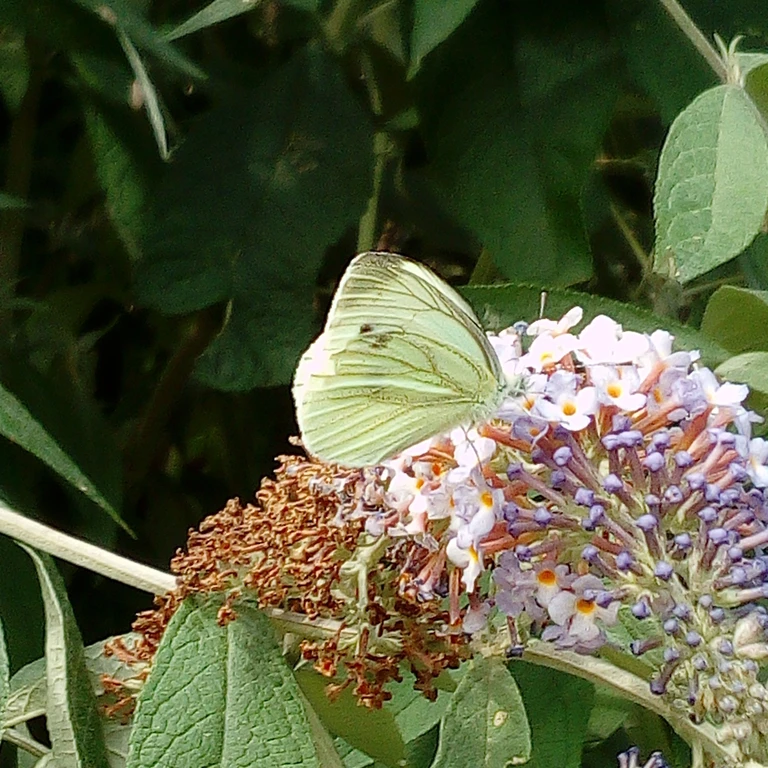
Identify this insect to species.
Pieris napi
